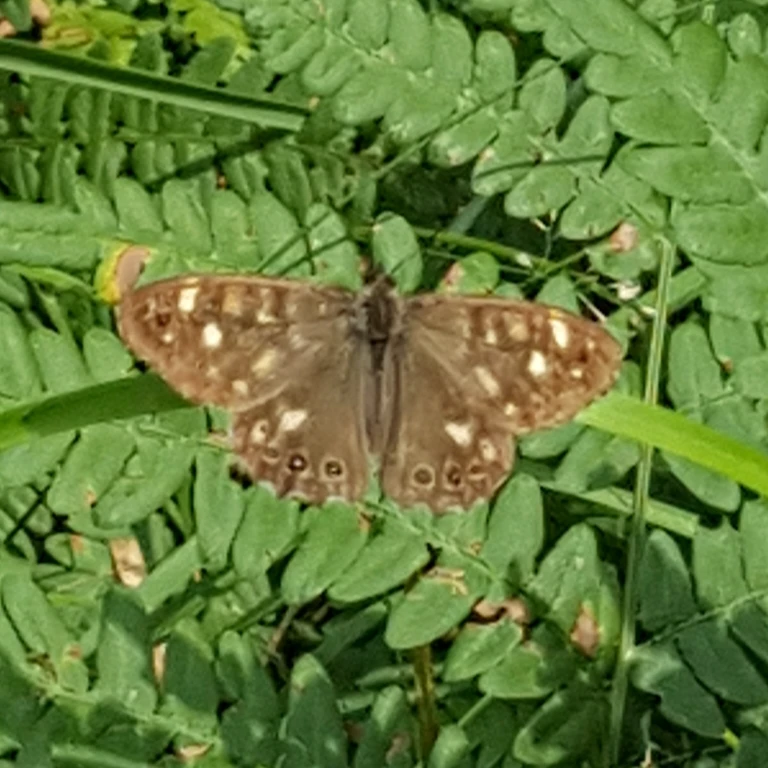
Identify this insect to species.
Pararge aegeria
